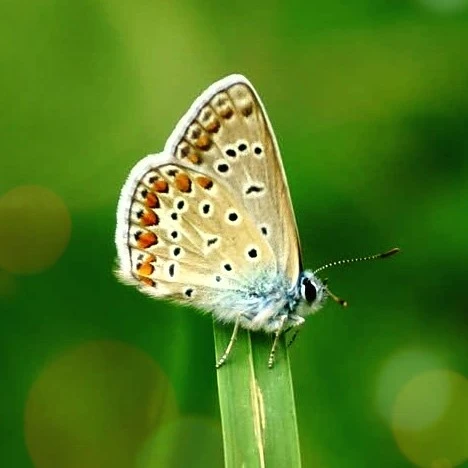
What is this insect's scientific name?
Polyommatus icarus
